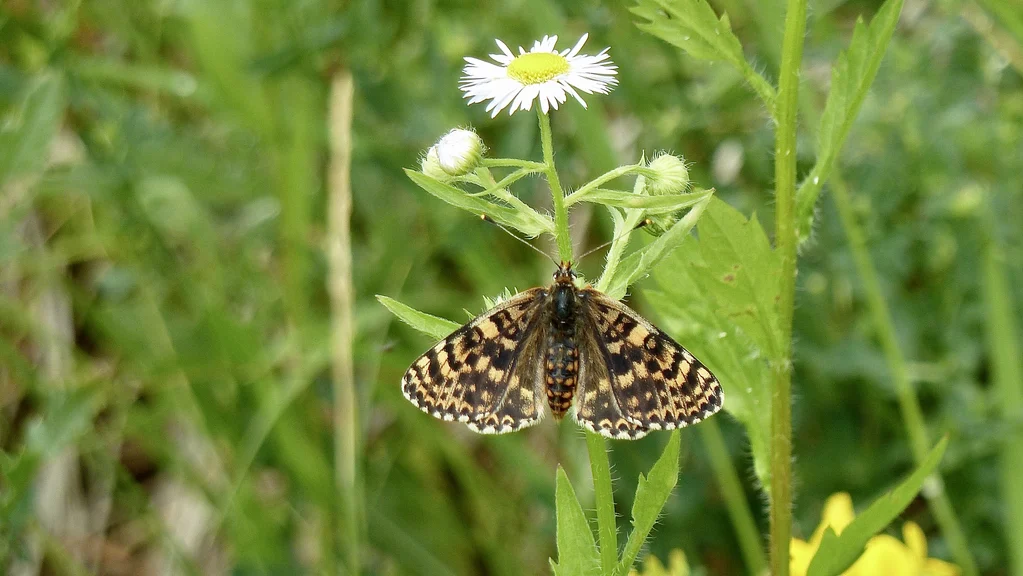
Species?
Melitaea didyma
